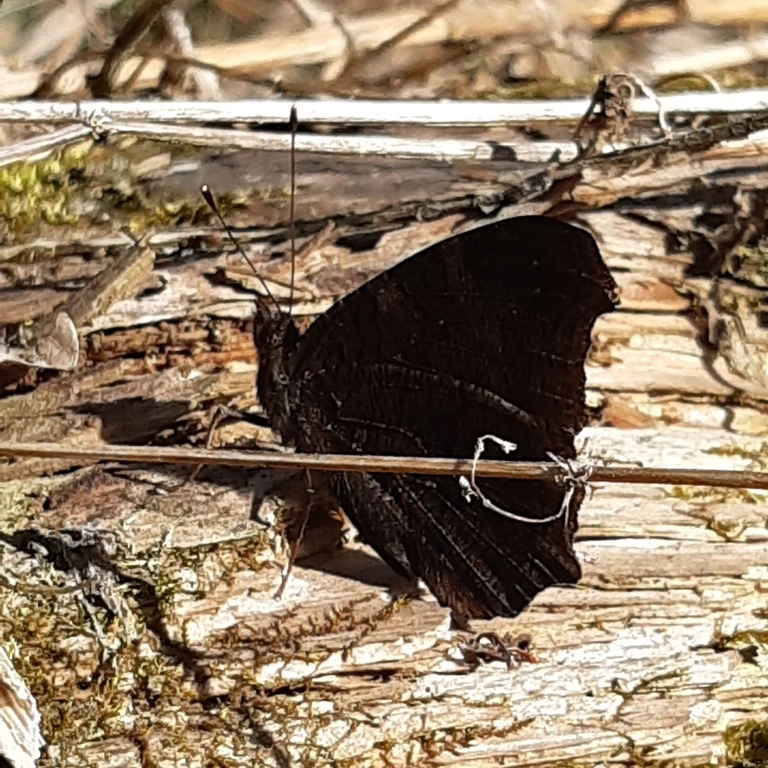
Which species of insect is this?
Aglais io
